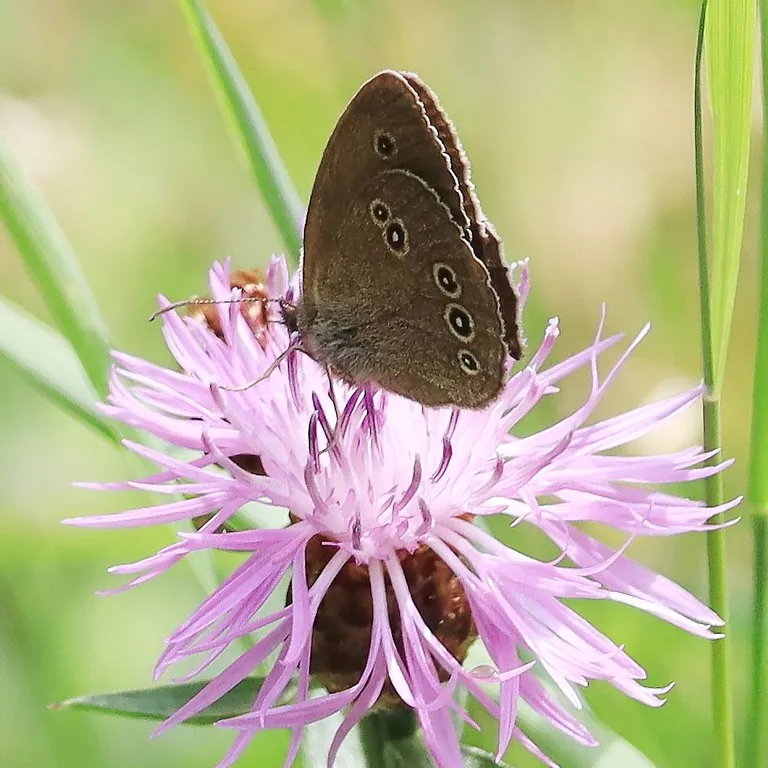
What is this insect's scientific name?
Aphantopus hyperantus
